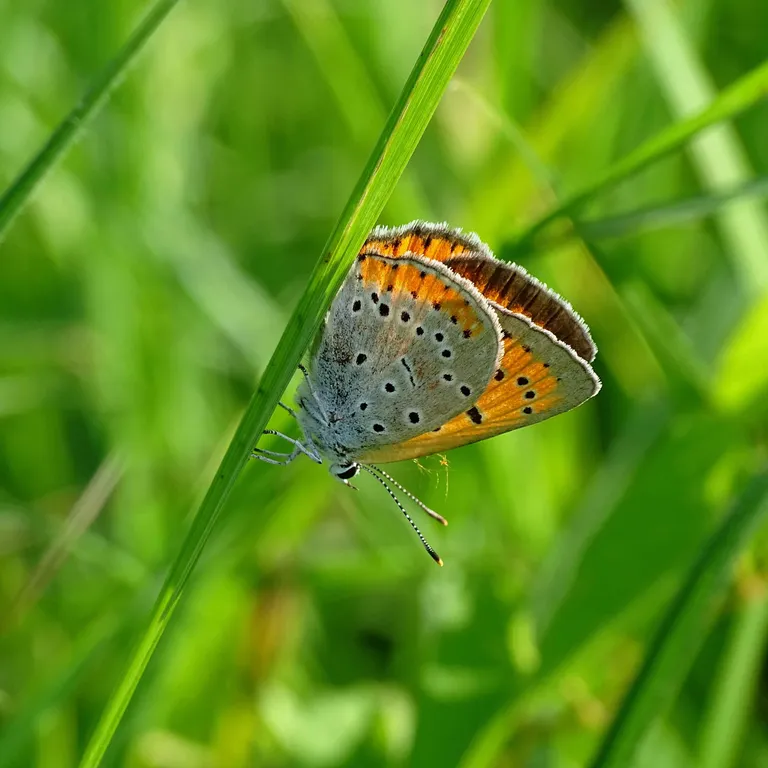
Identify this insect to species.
Lycaena dispar
